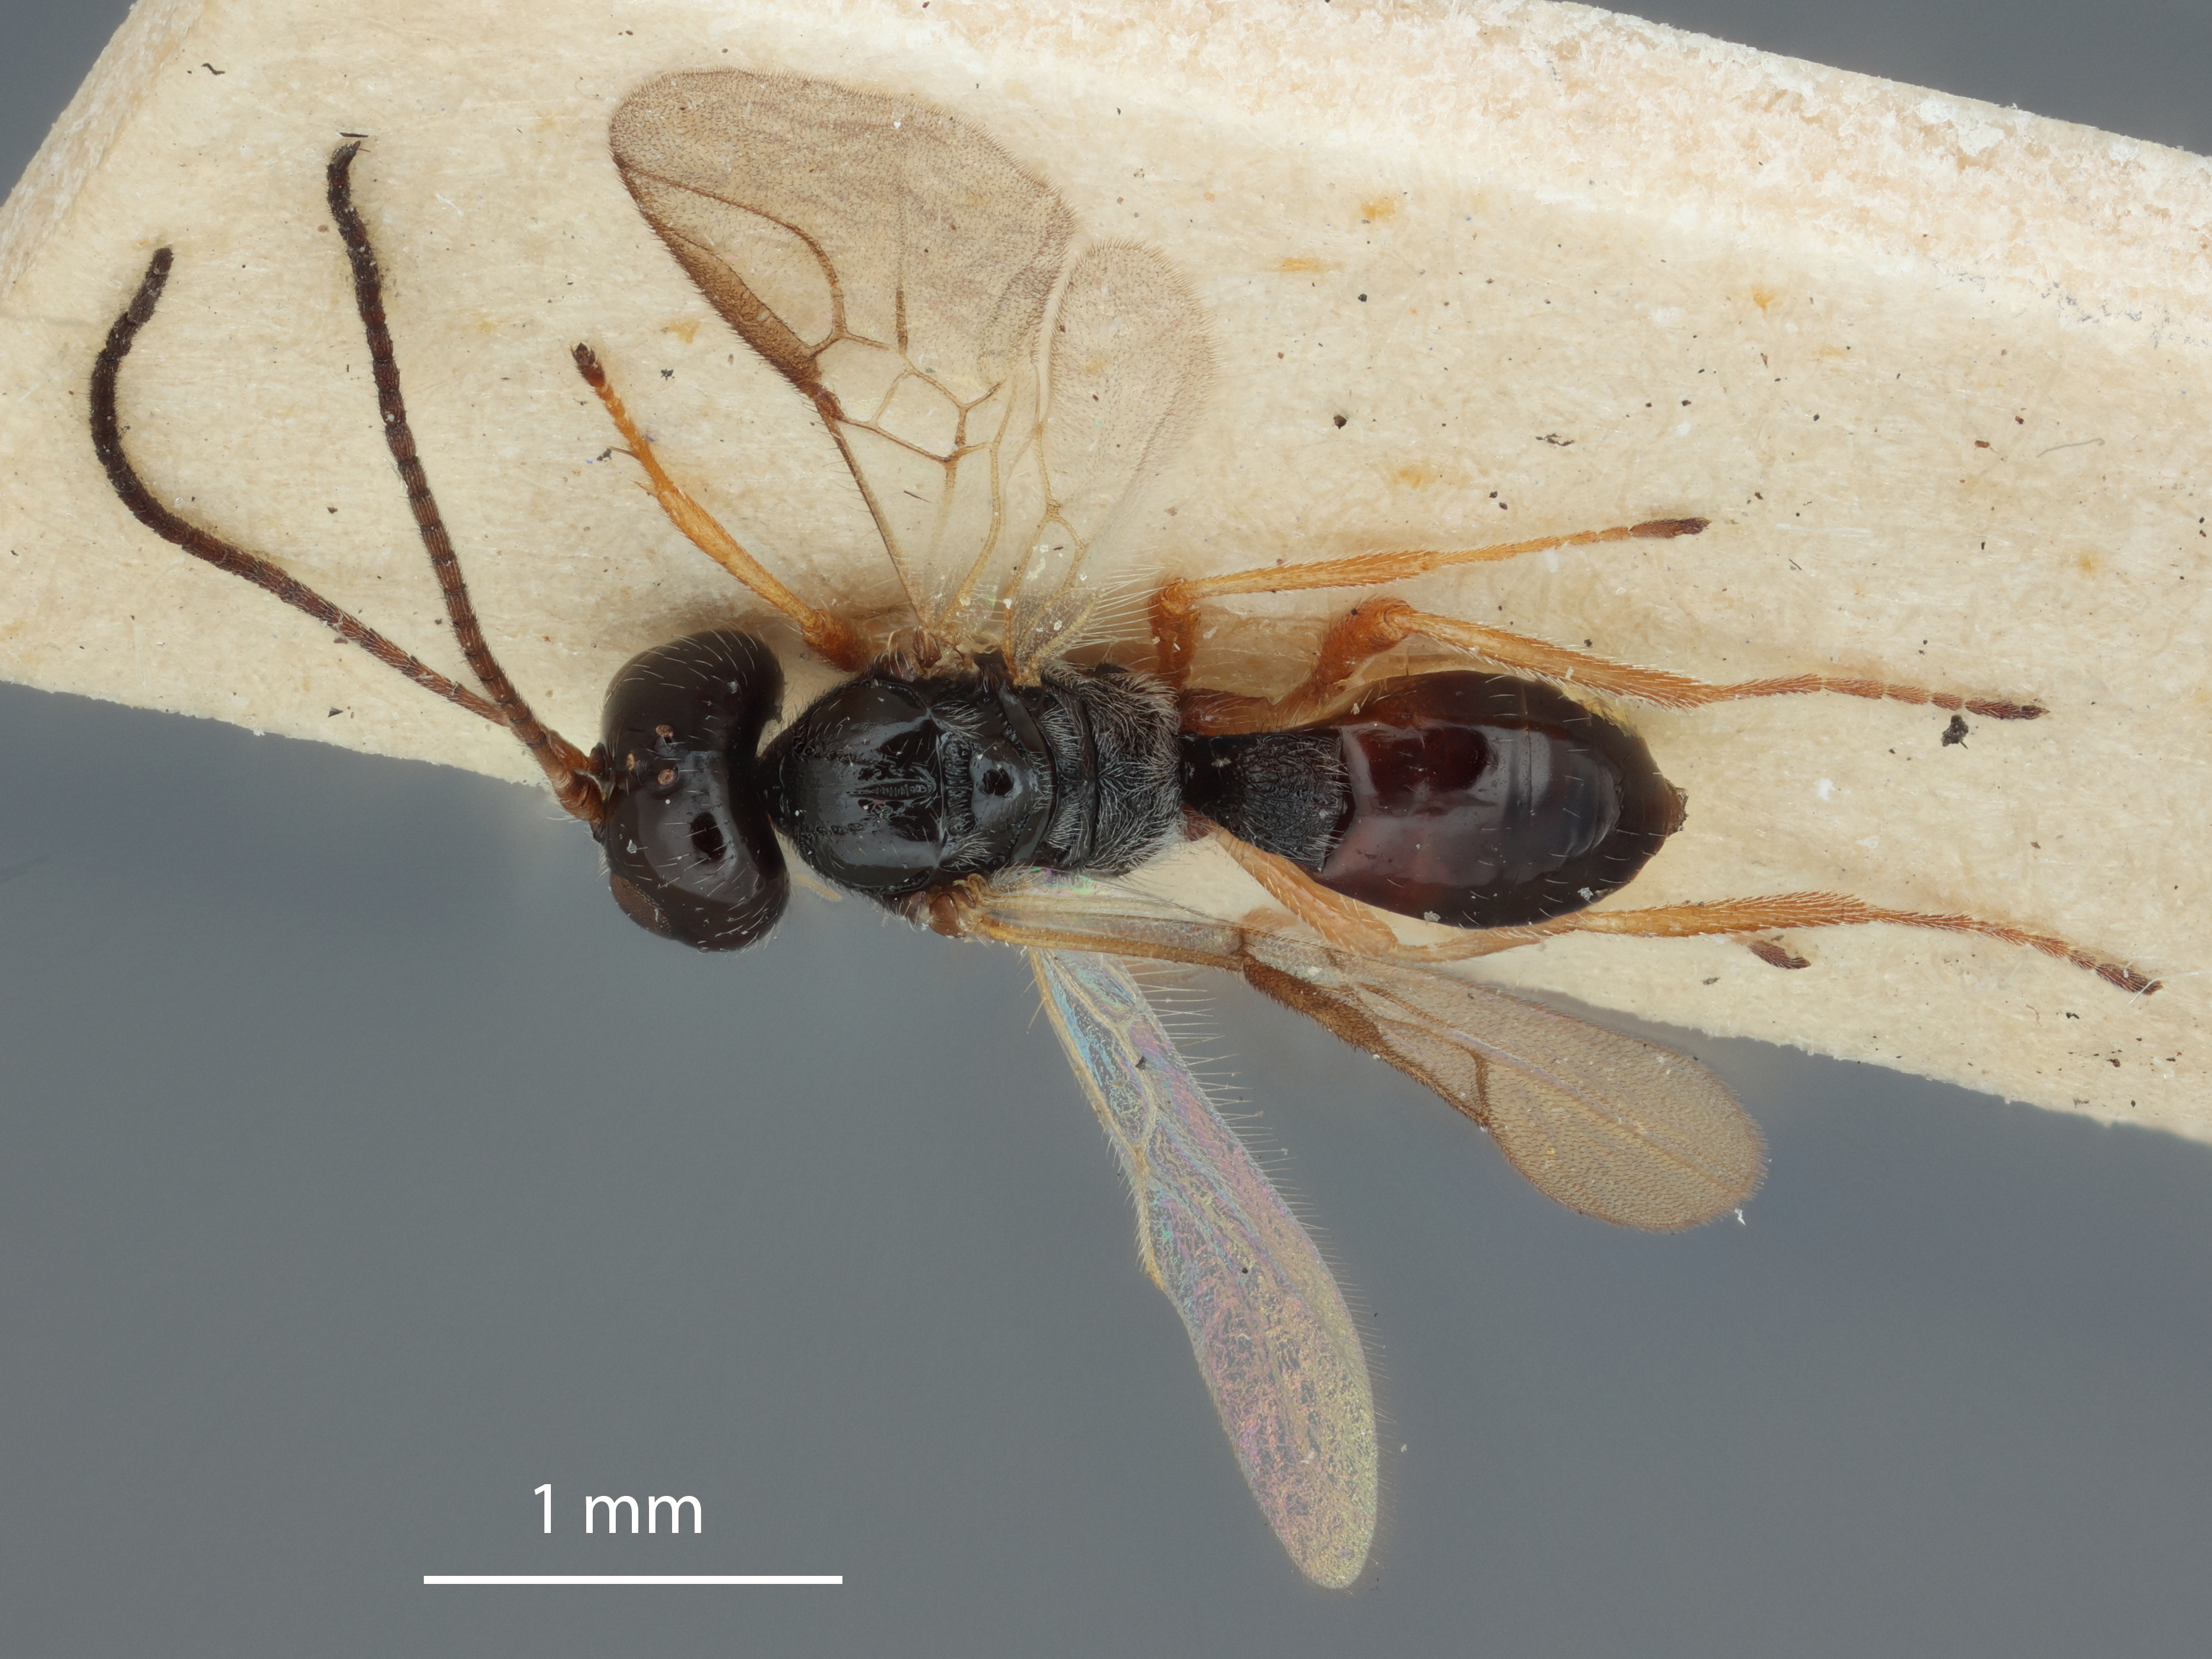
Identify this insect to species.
Dacnusa rufimarginata
